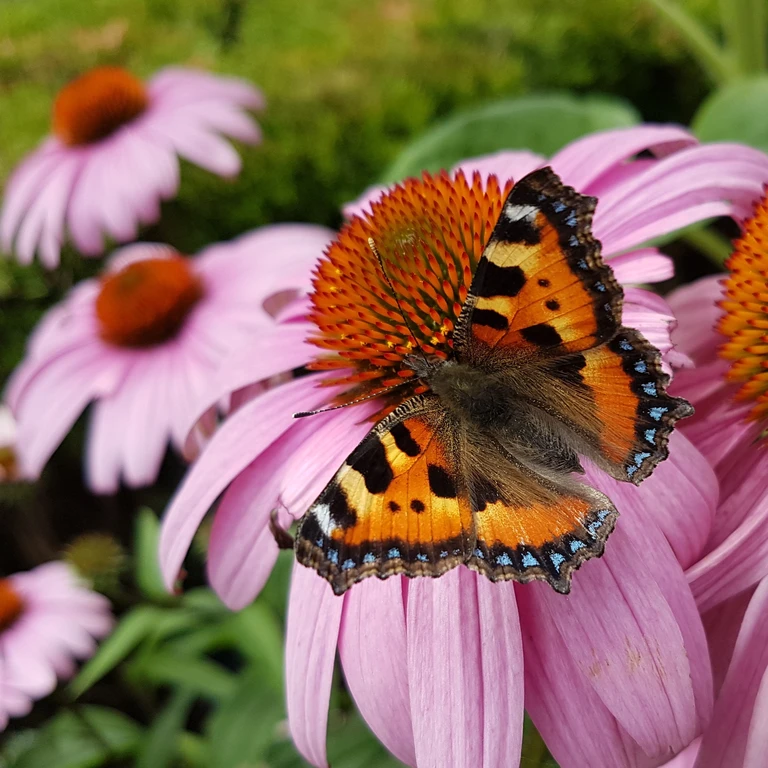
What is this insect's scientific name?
Aglais urticae
